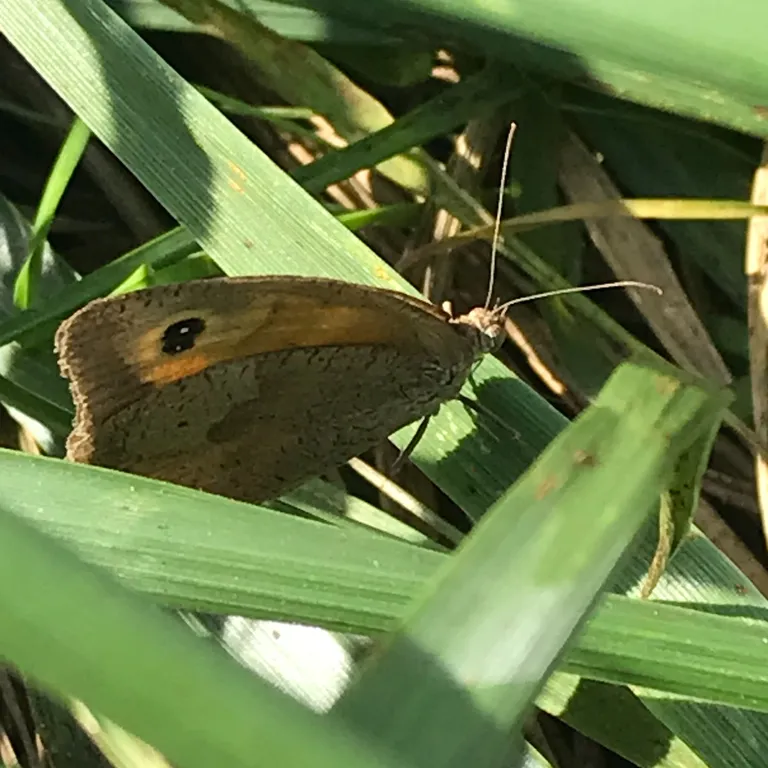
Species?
Maniola jurtina
